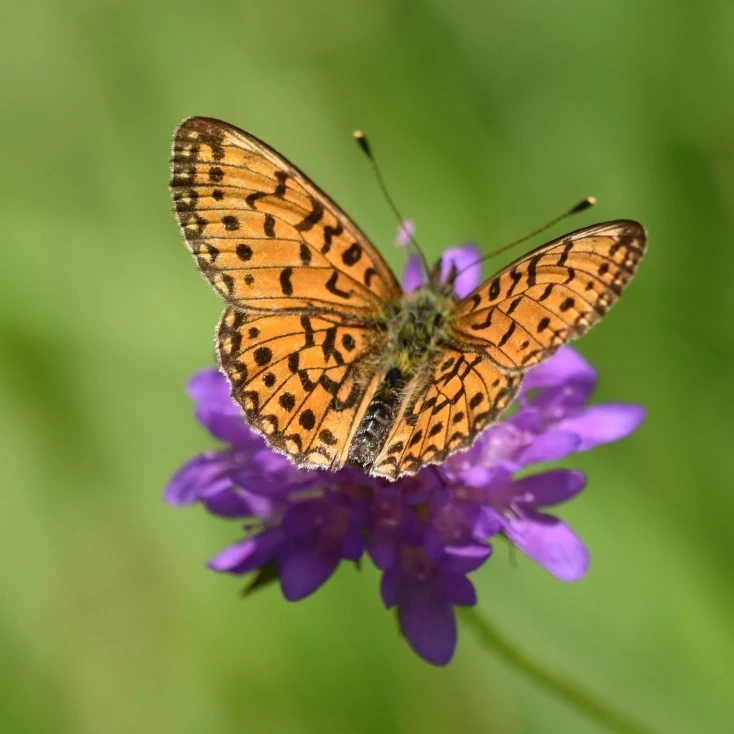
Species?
Boloria selene
